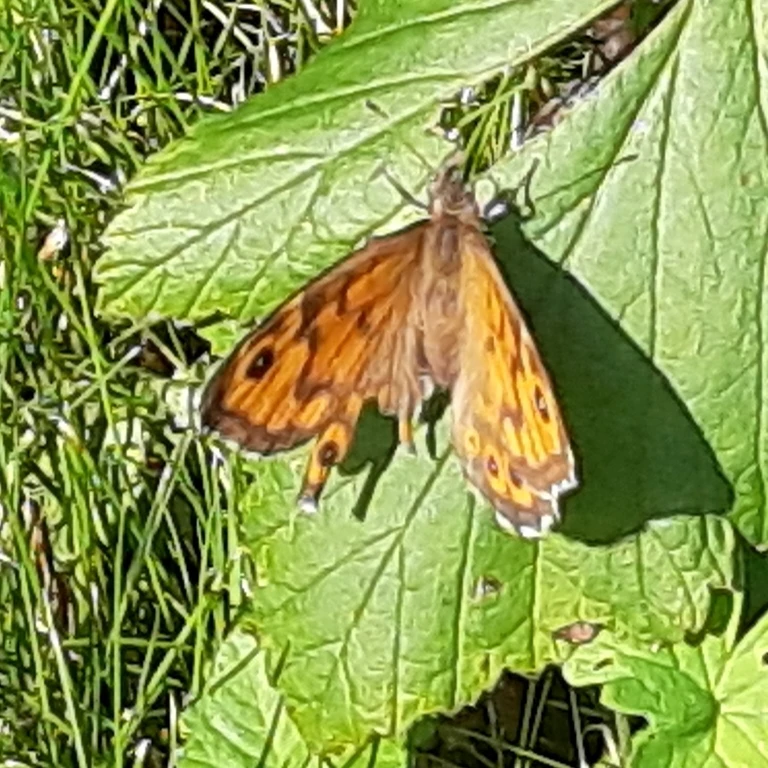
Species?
Lasiommata megera (also Pararge megera)
